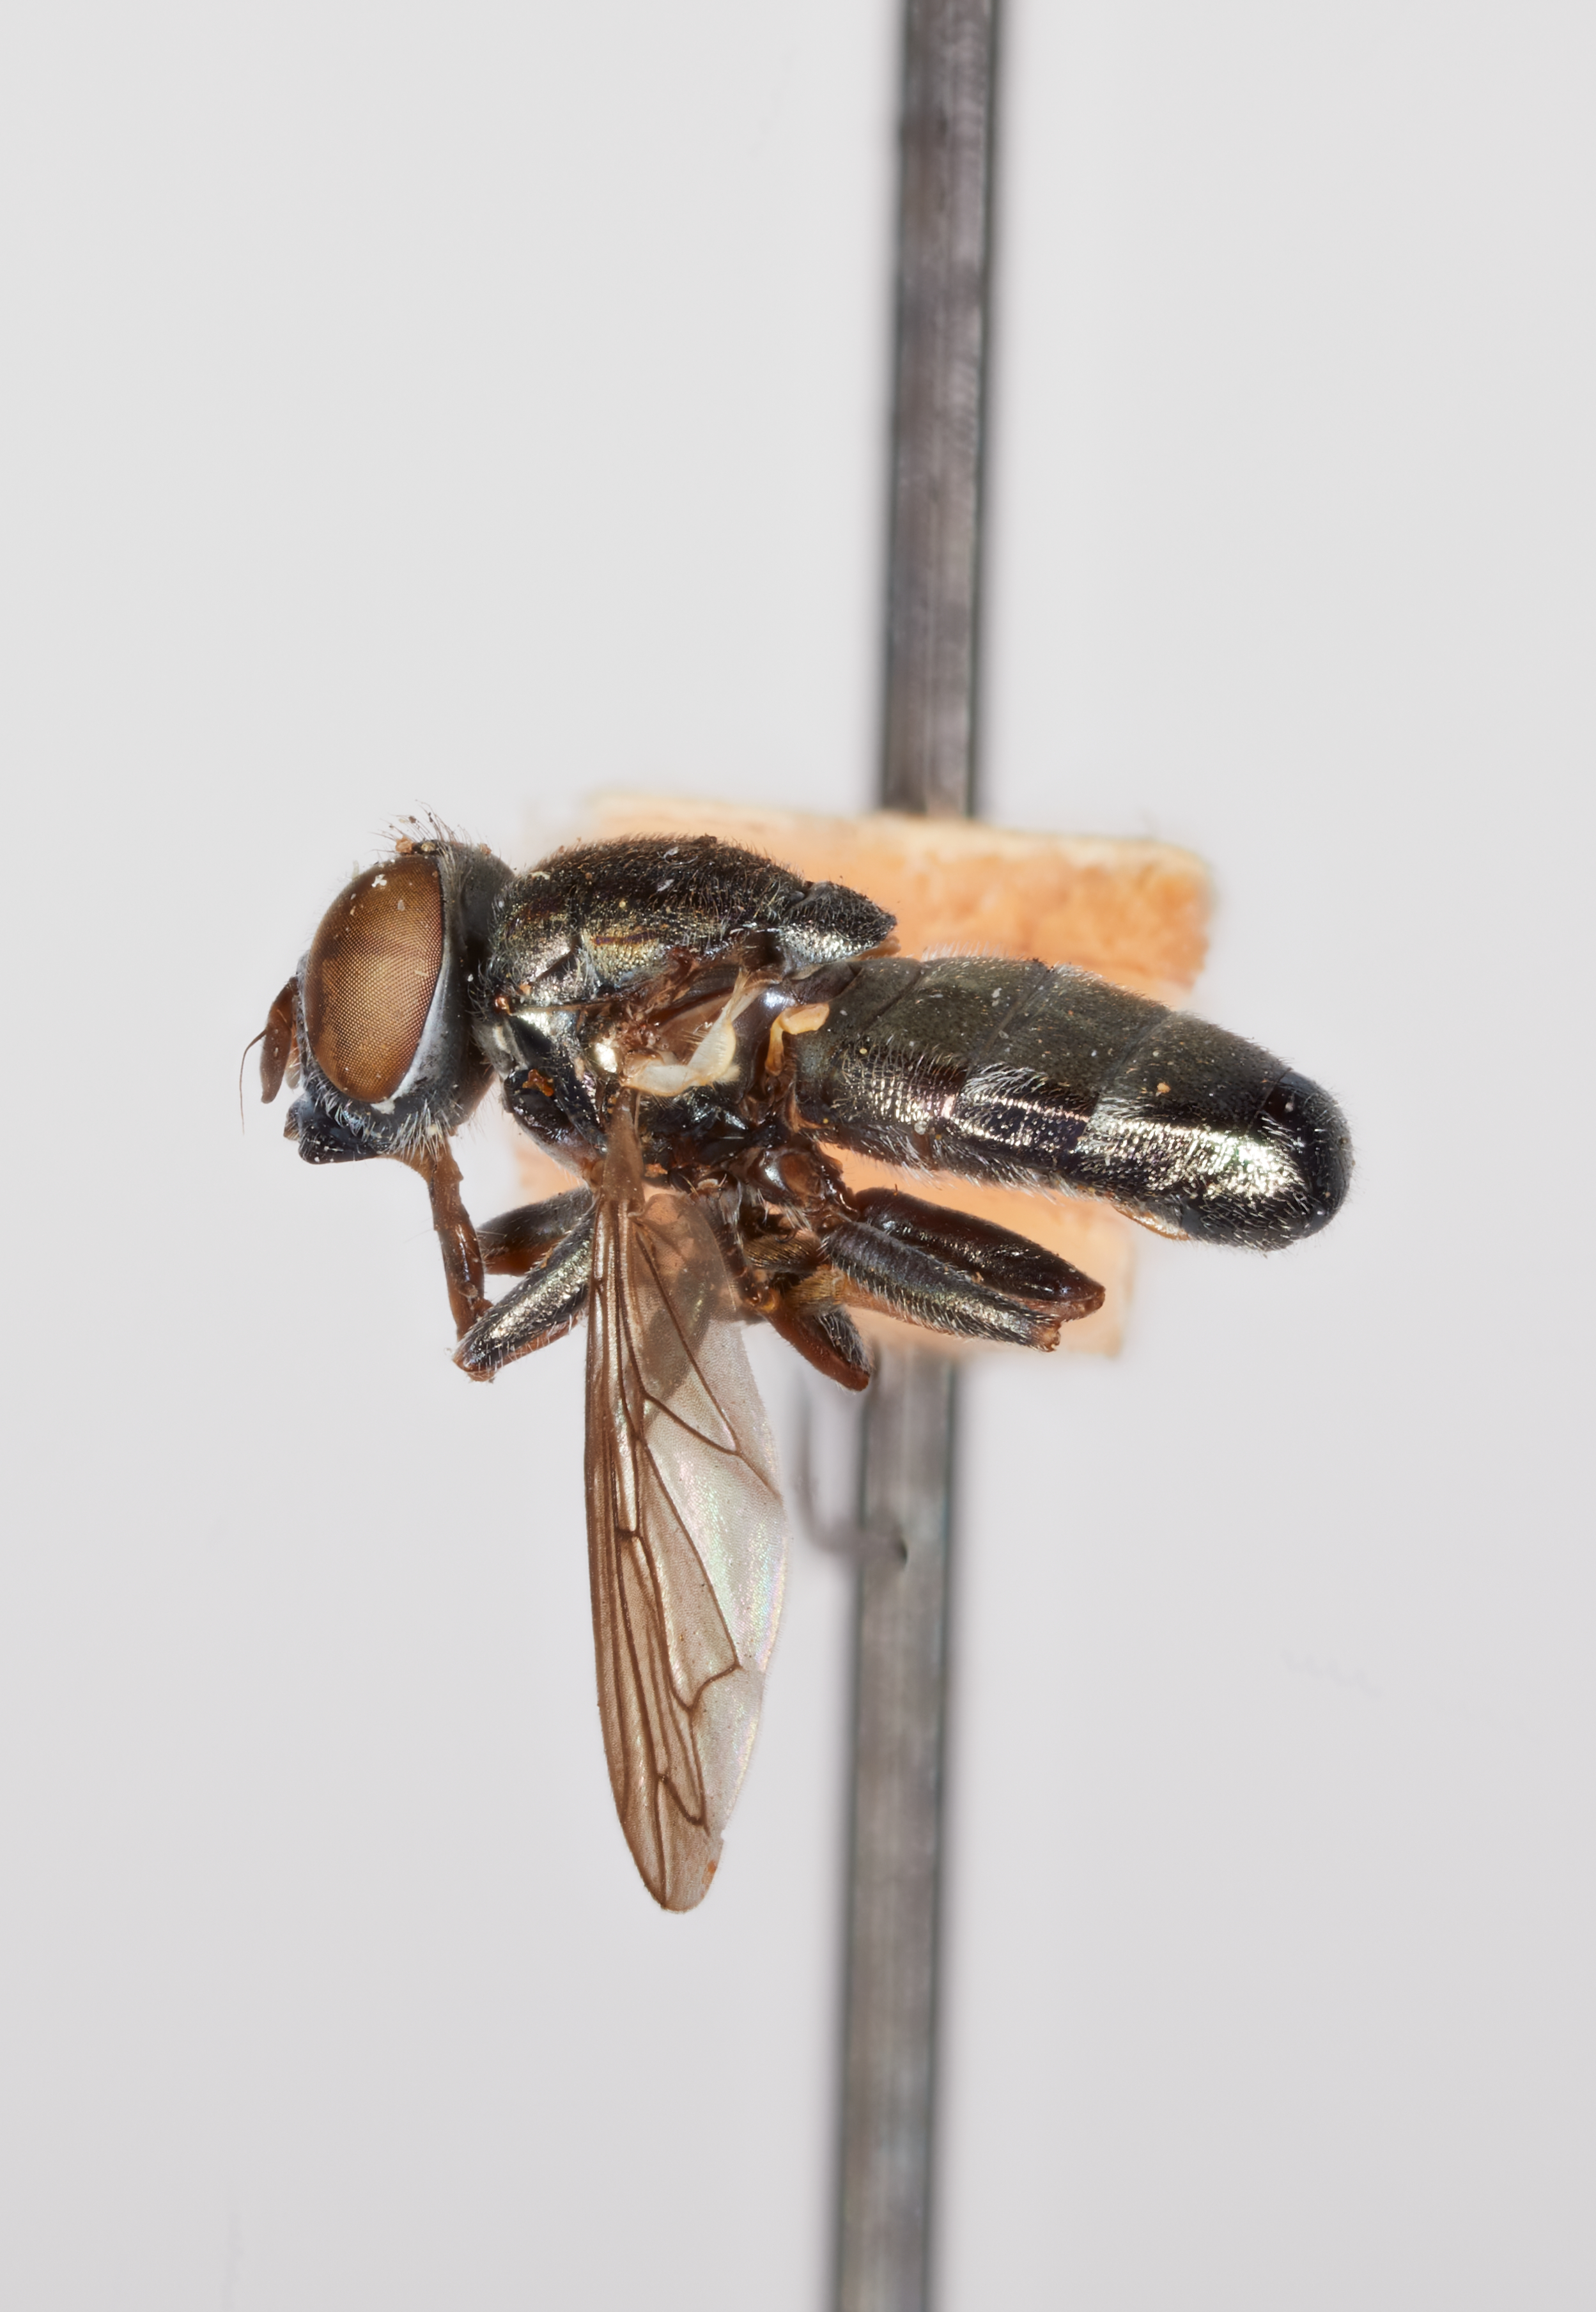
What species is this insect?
Chrysogaster quadristriata
